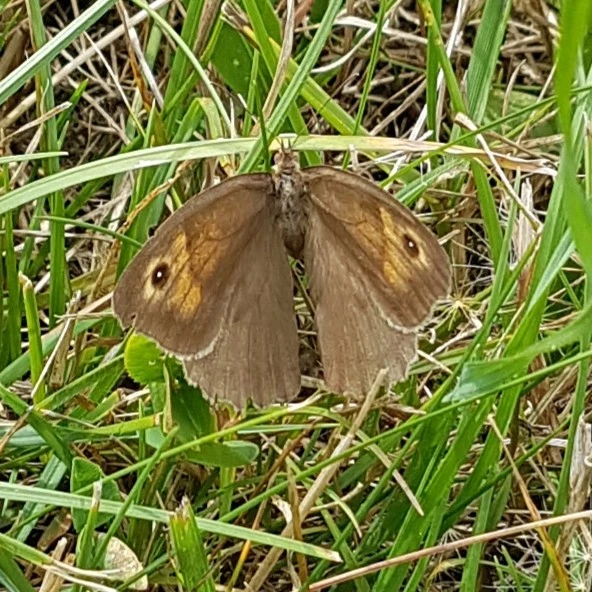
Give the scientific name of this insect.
Maniola jurtina
